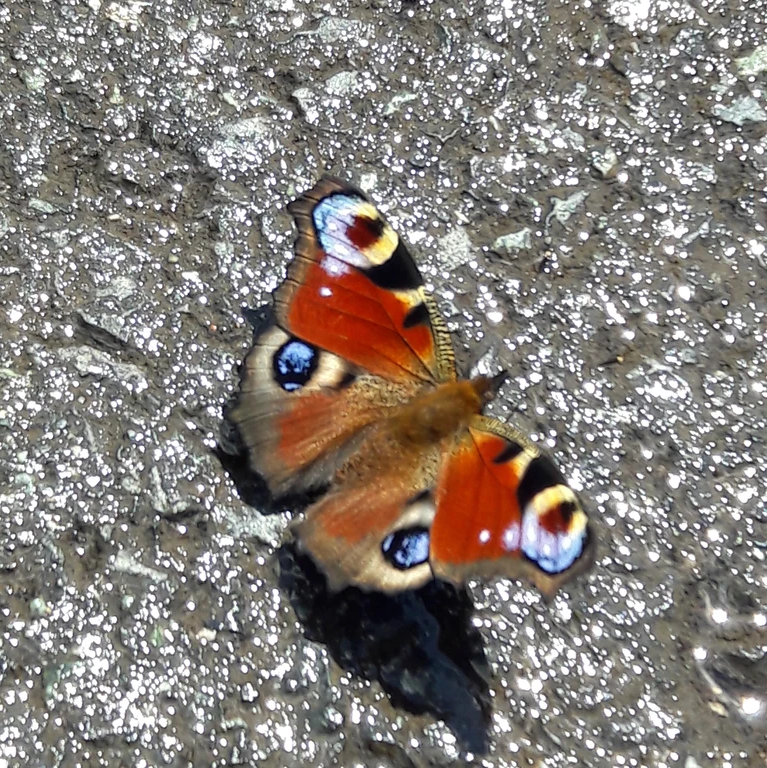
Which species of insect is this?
Aglais io
